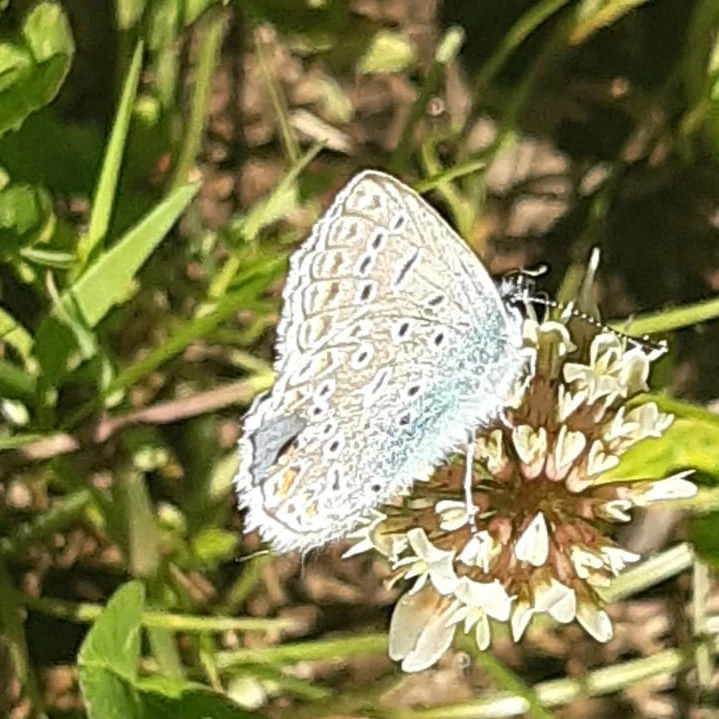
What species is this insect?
Polyommatus icarus
